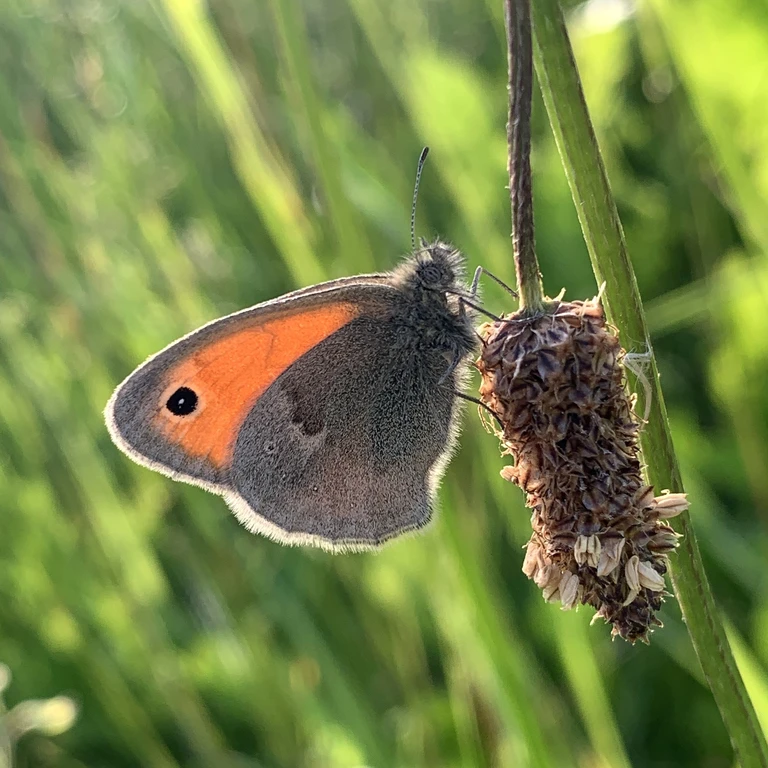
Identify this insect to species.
Coenonympha pamphilus
